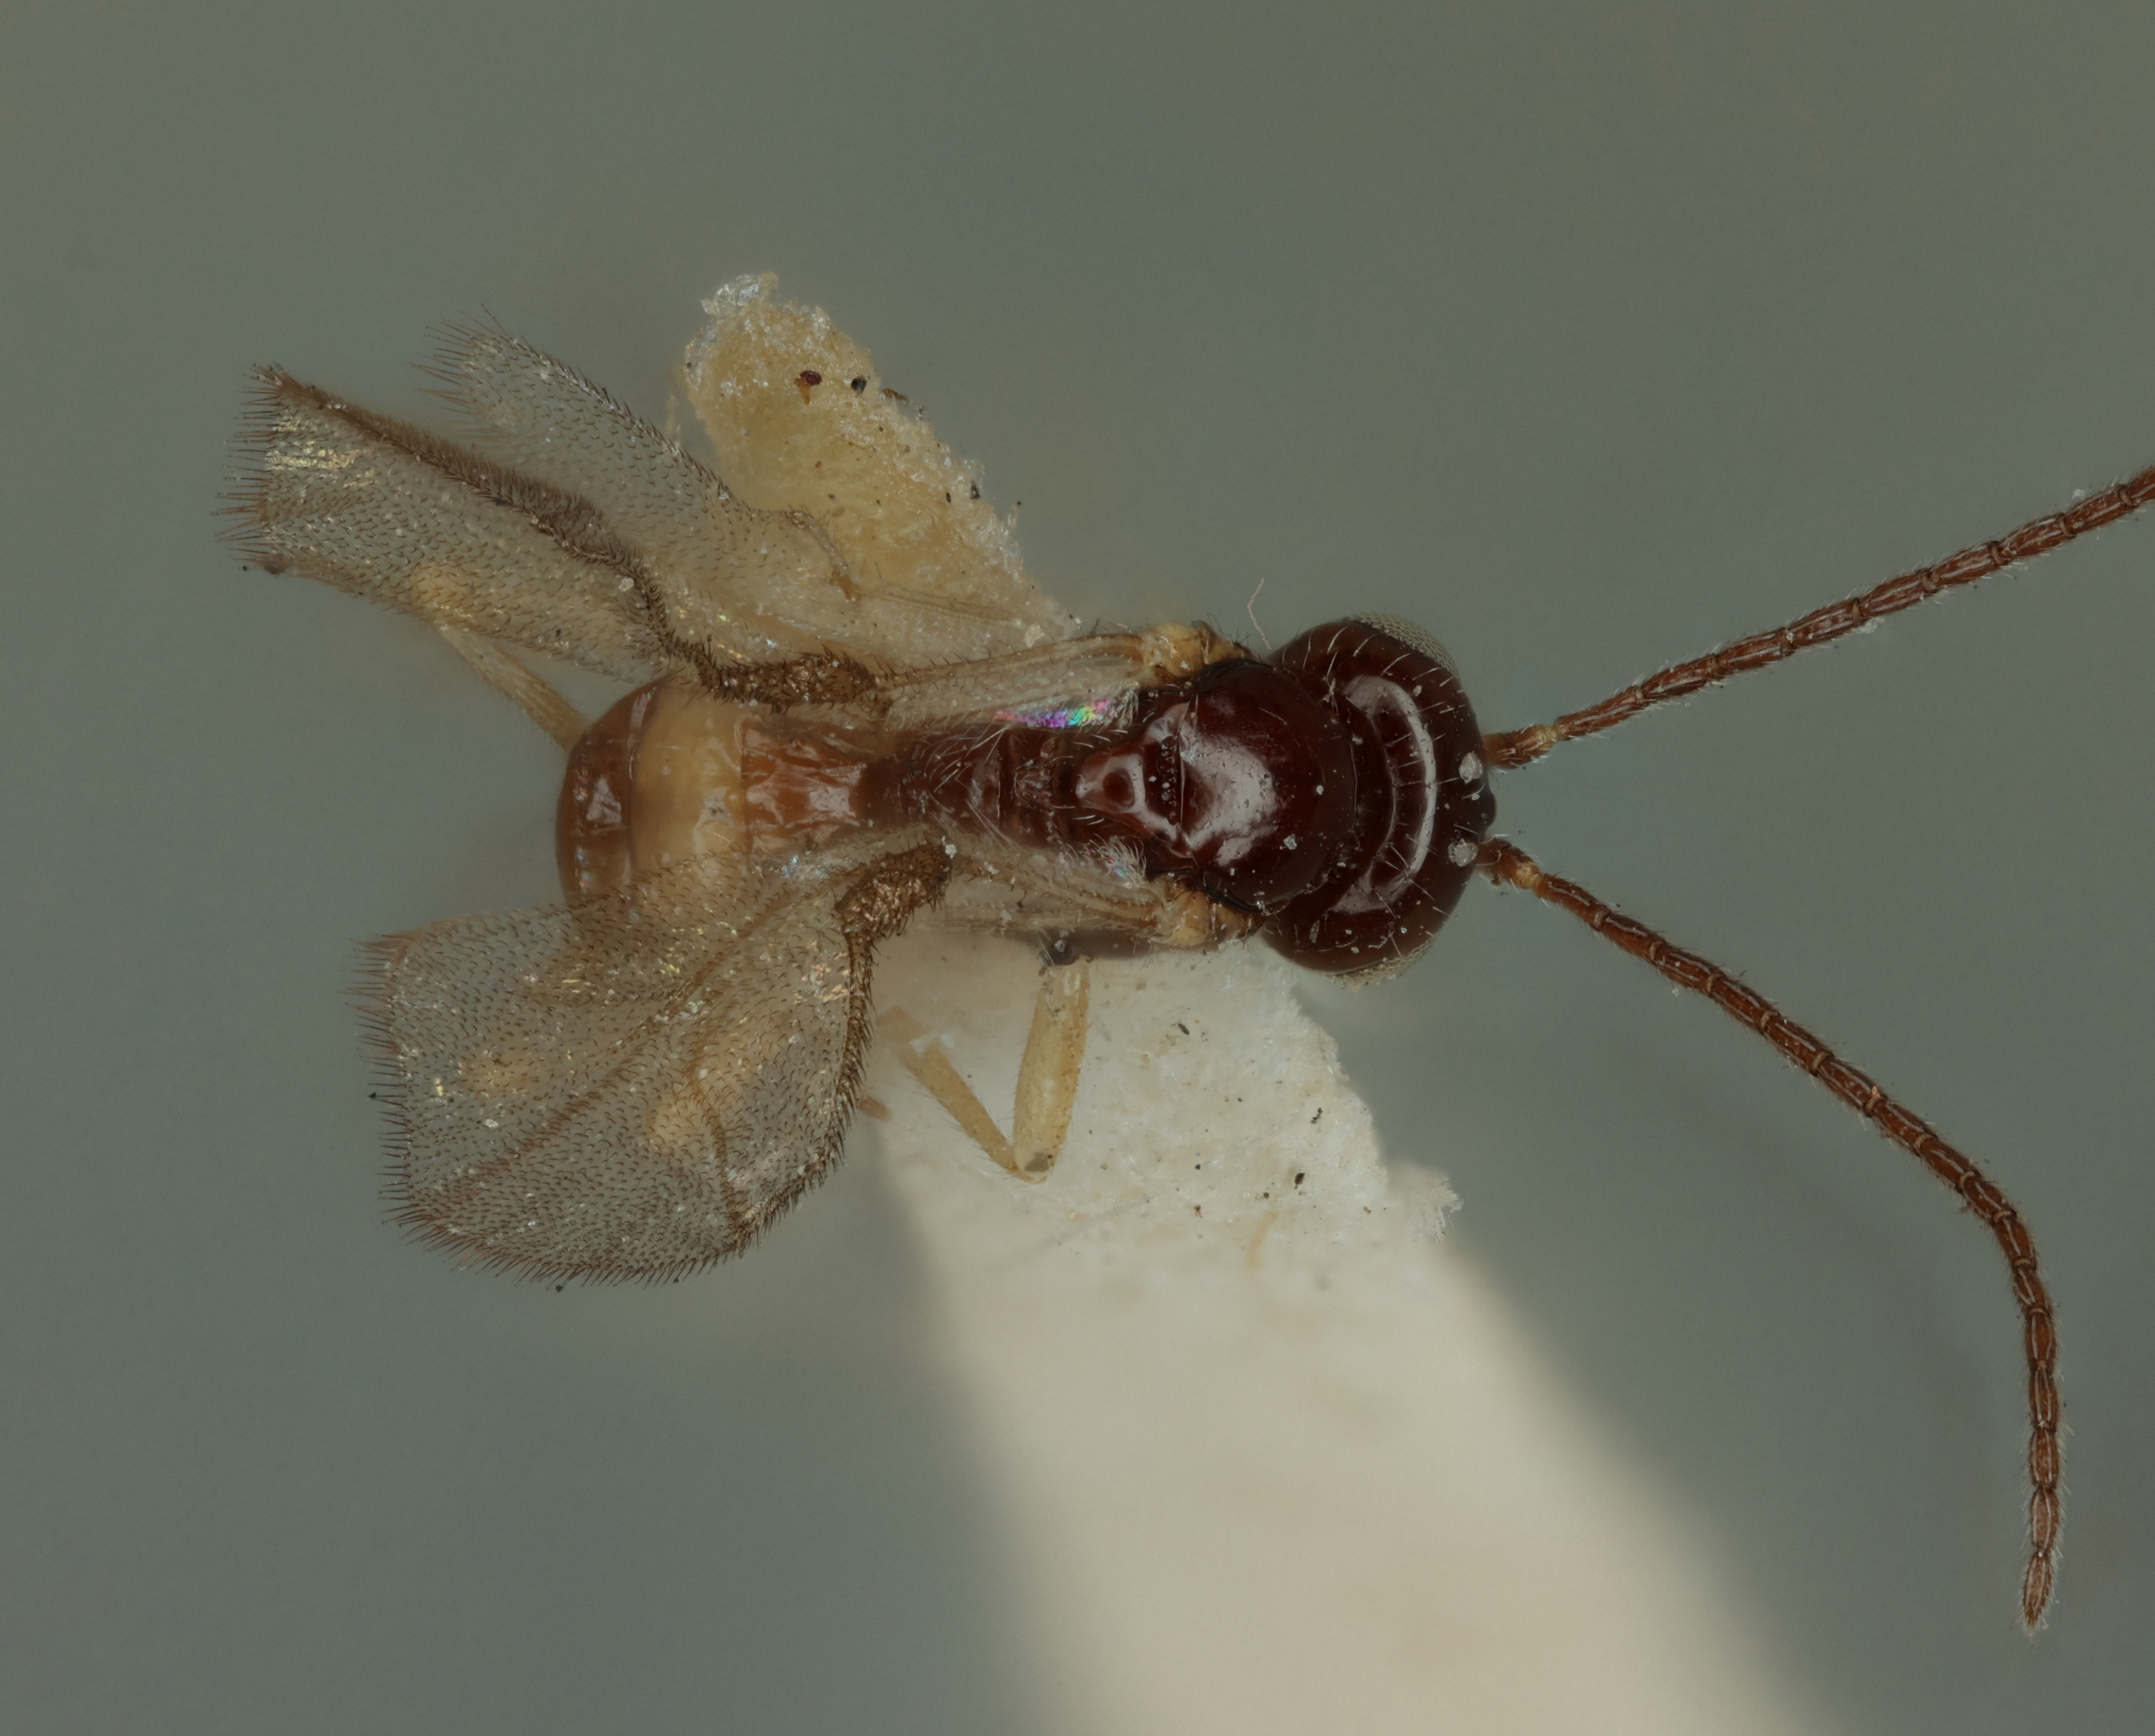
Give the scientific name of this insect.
Opius aridis
